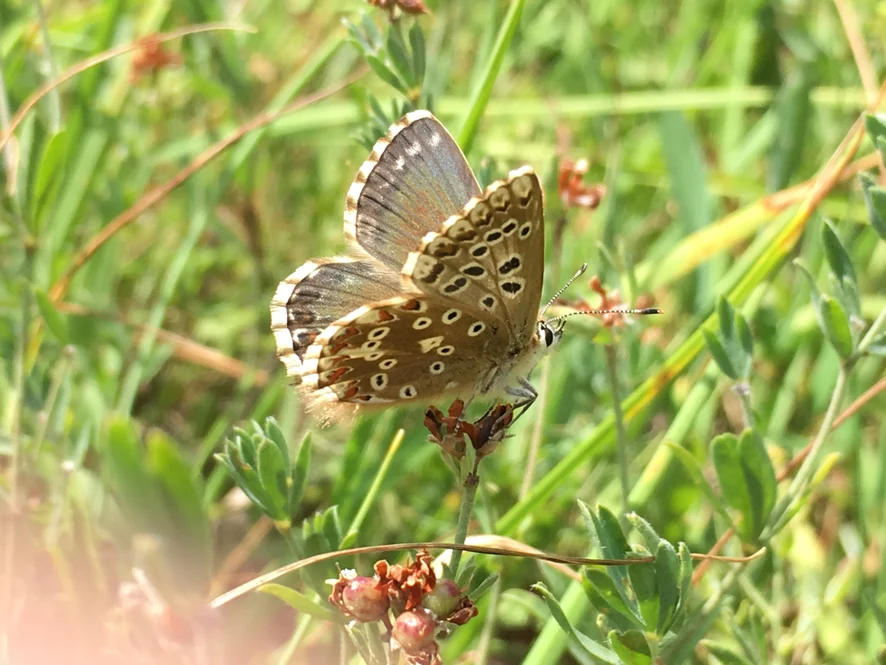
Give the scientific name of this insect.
Lysandra coridon
